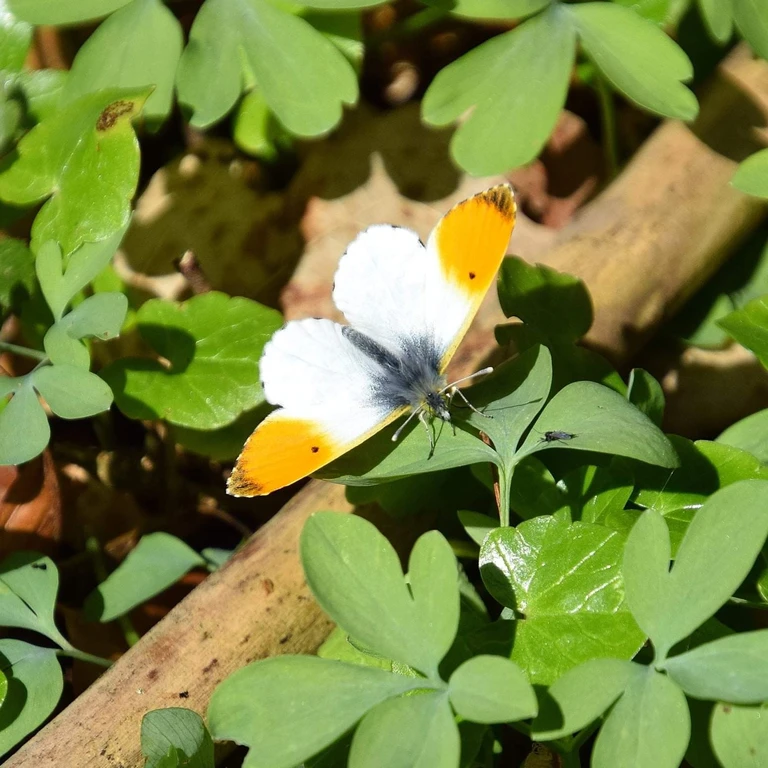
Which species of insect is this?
Anthocharis cardamines
